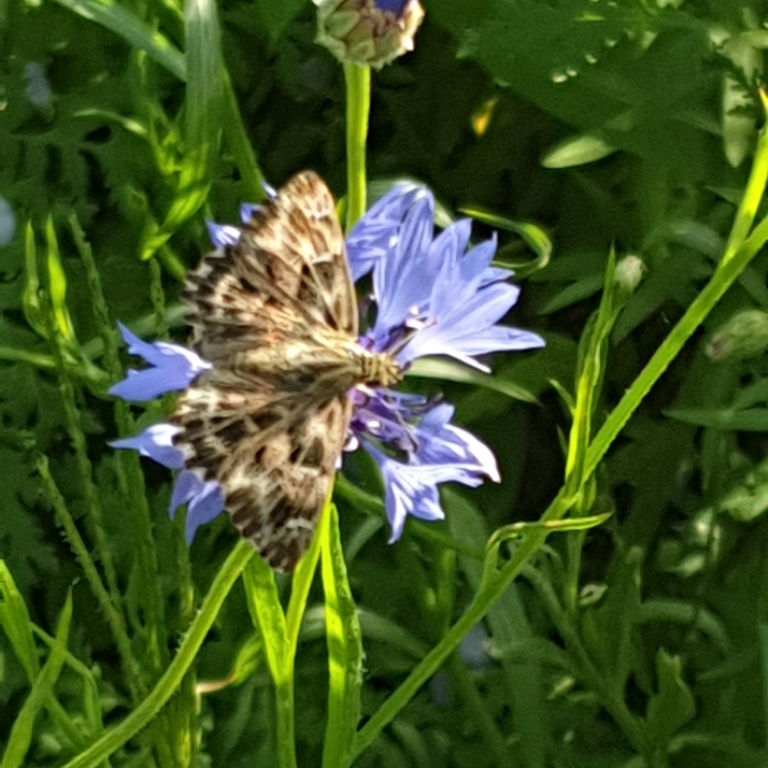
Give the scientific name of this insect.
Carcharodus alceae
